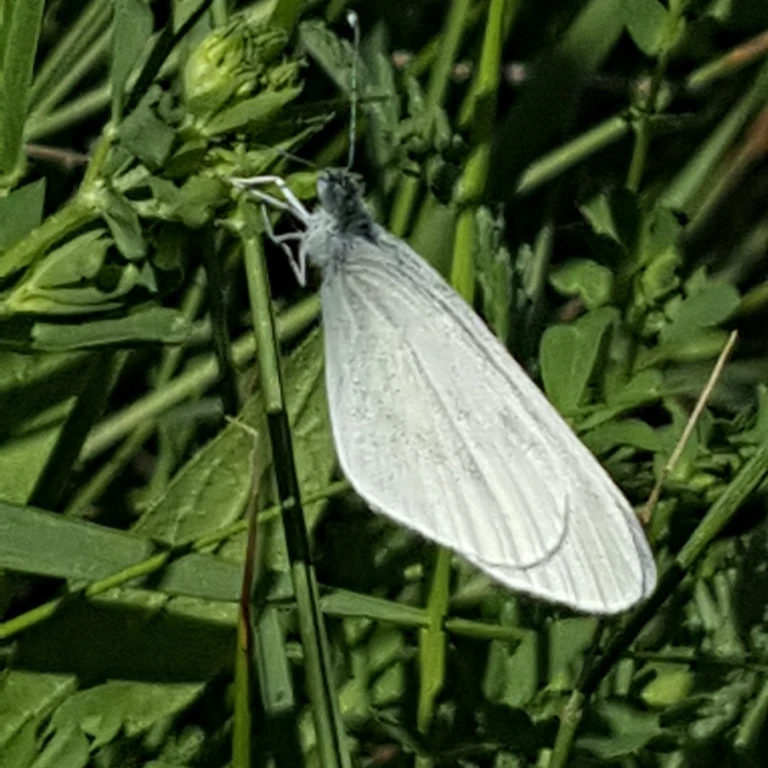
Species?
Leptidea sinapis/juvernica
